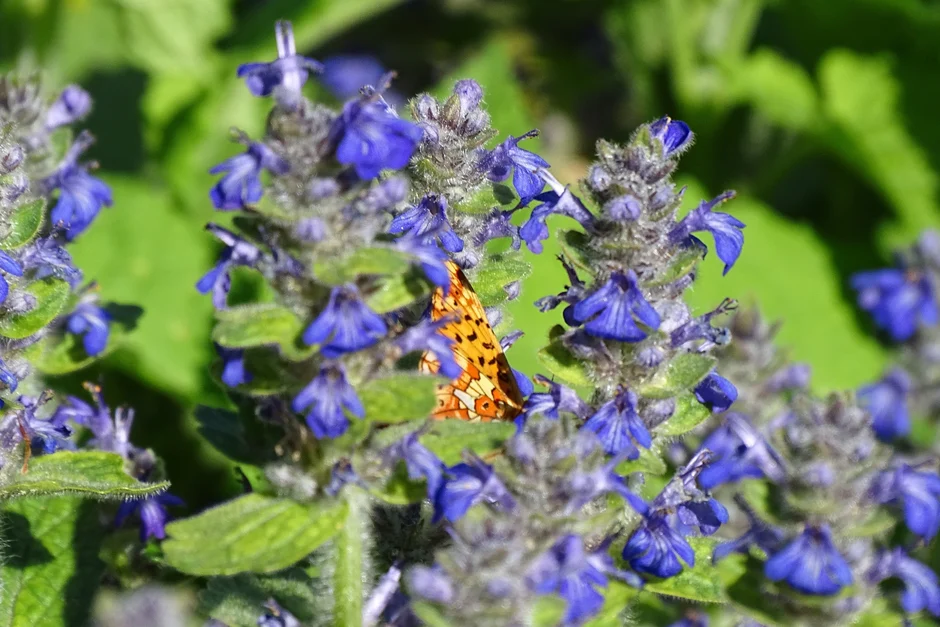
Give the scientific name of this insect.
Boloria euphrosyne (also Clossiana euphrosyne)
